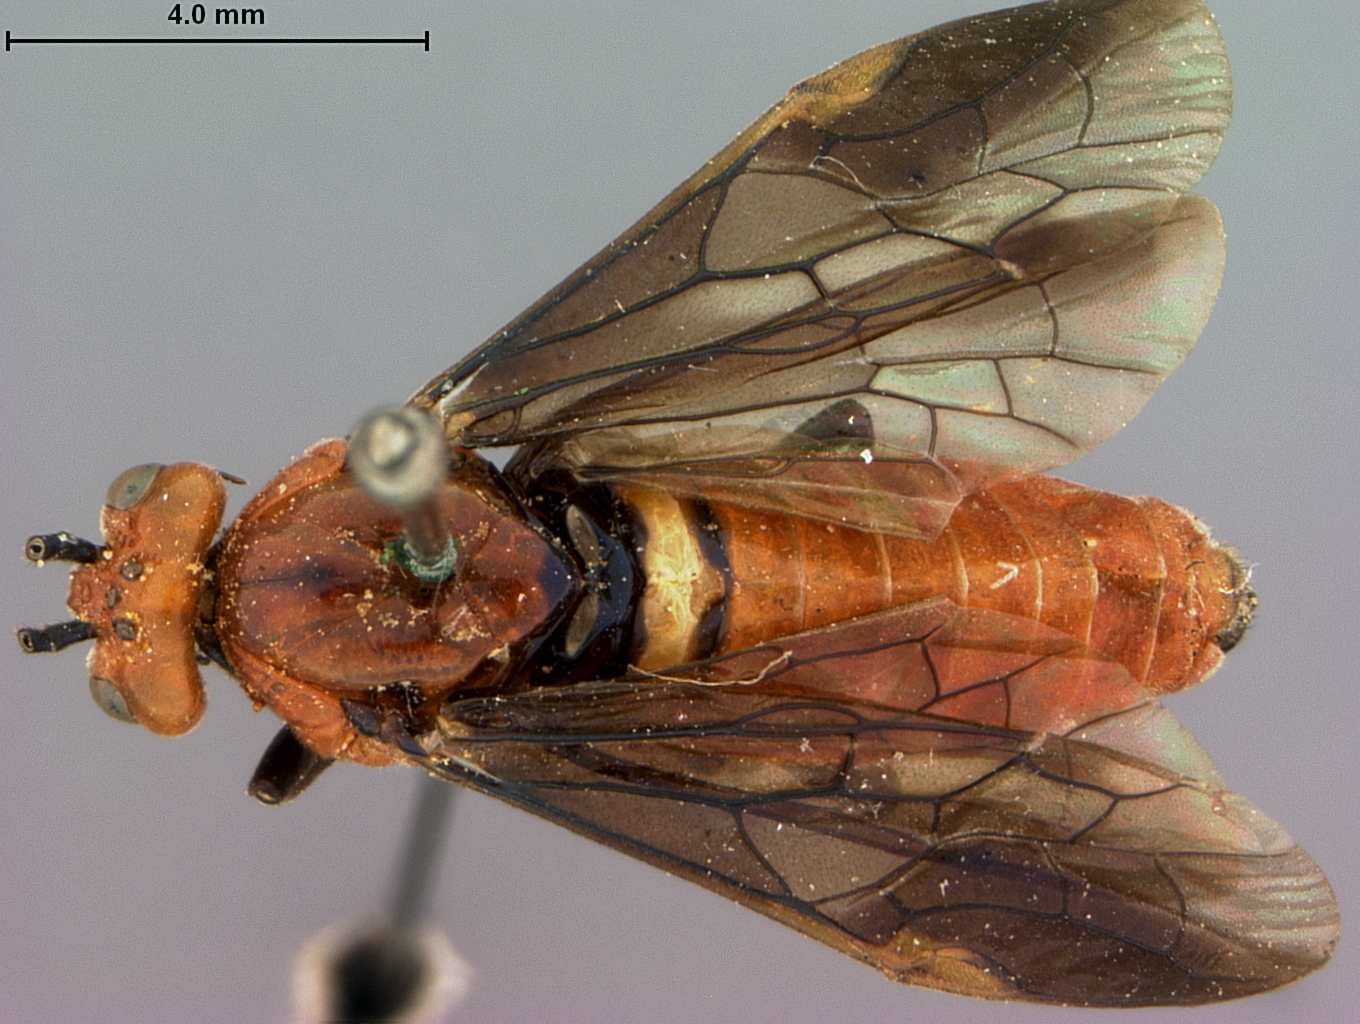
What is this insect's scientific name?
Arge texana
